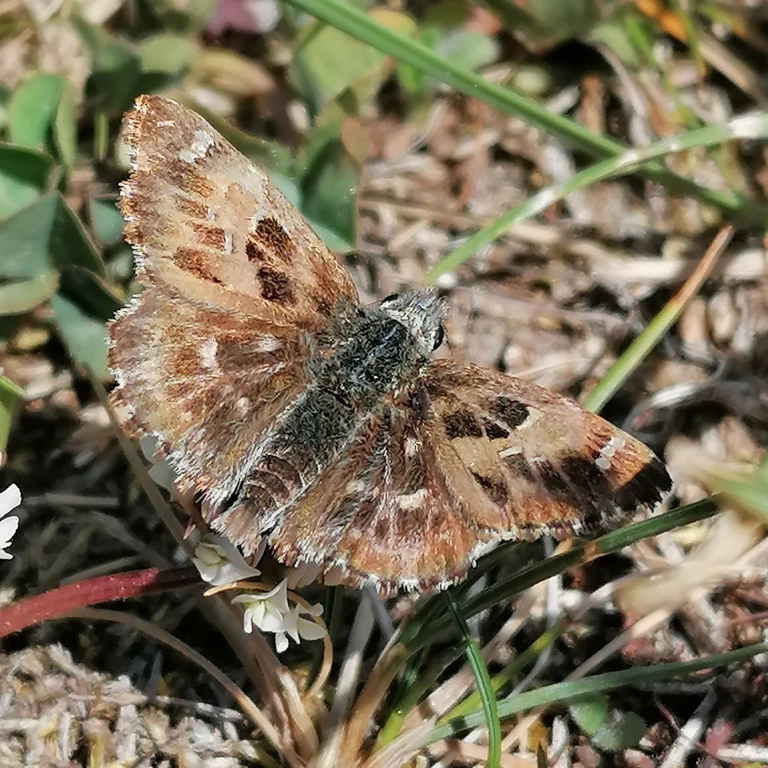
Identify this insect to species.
Carcharodus alceae
